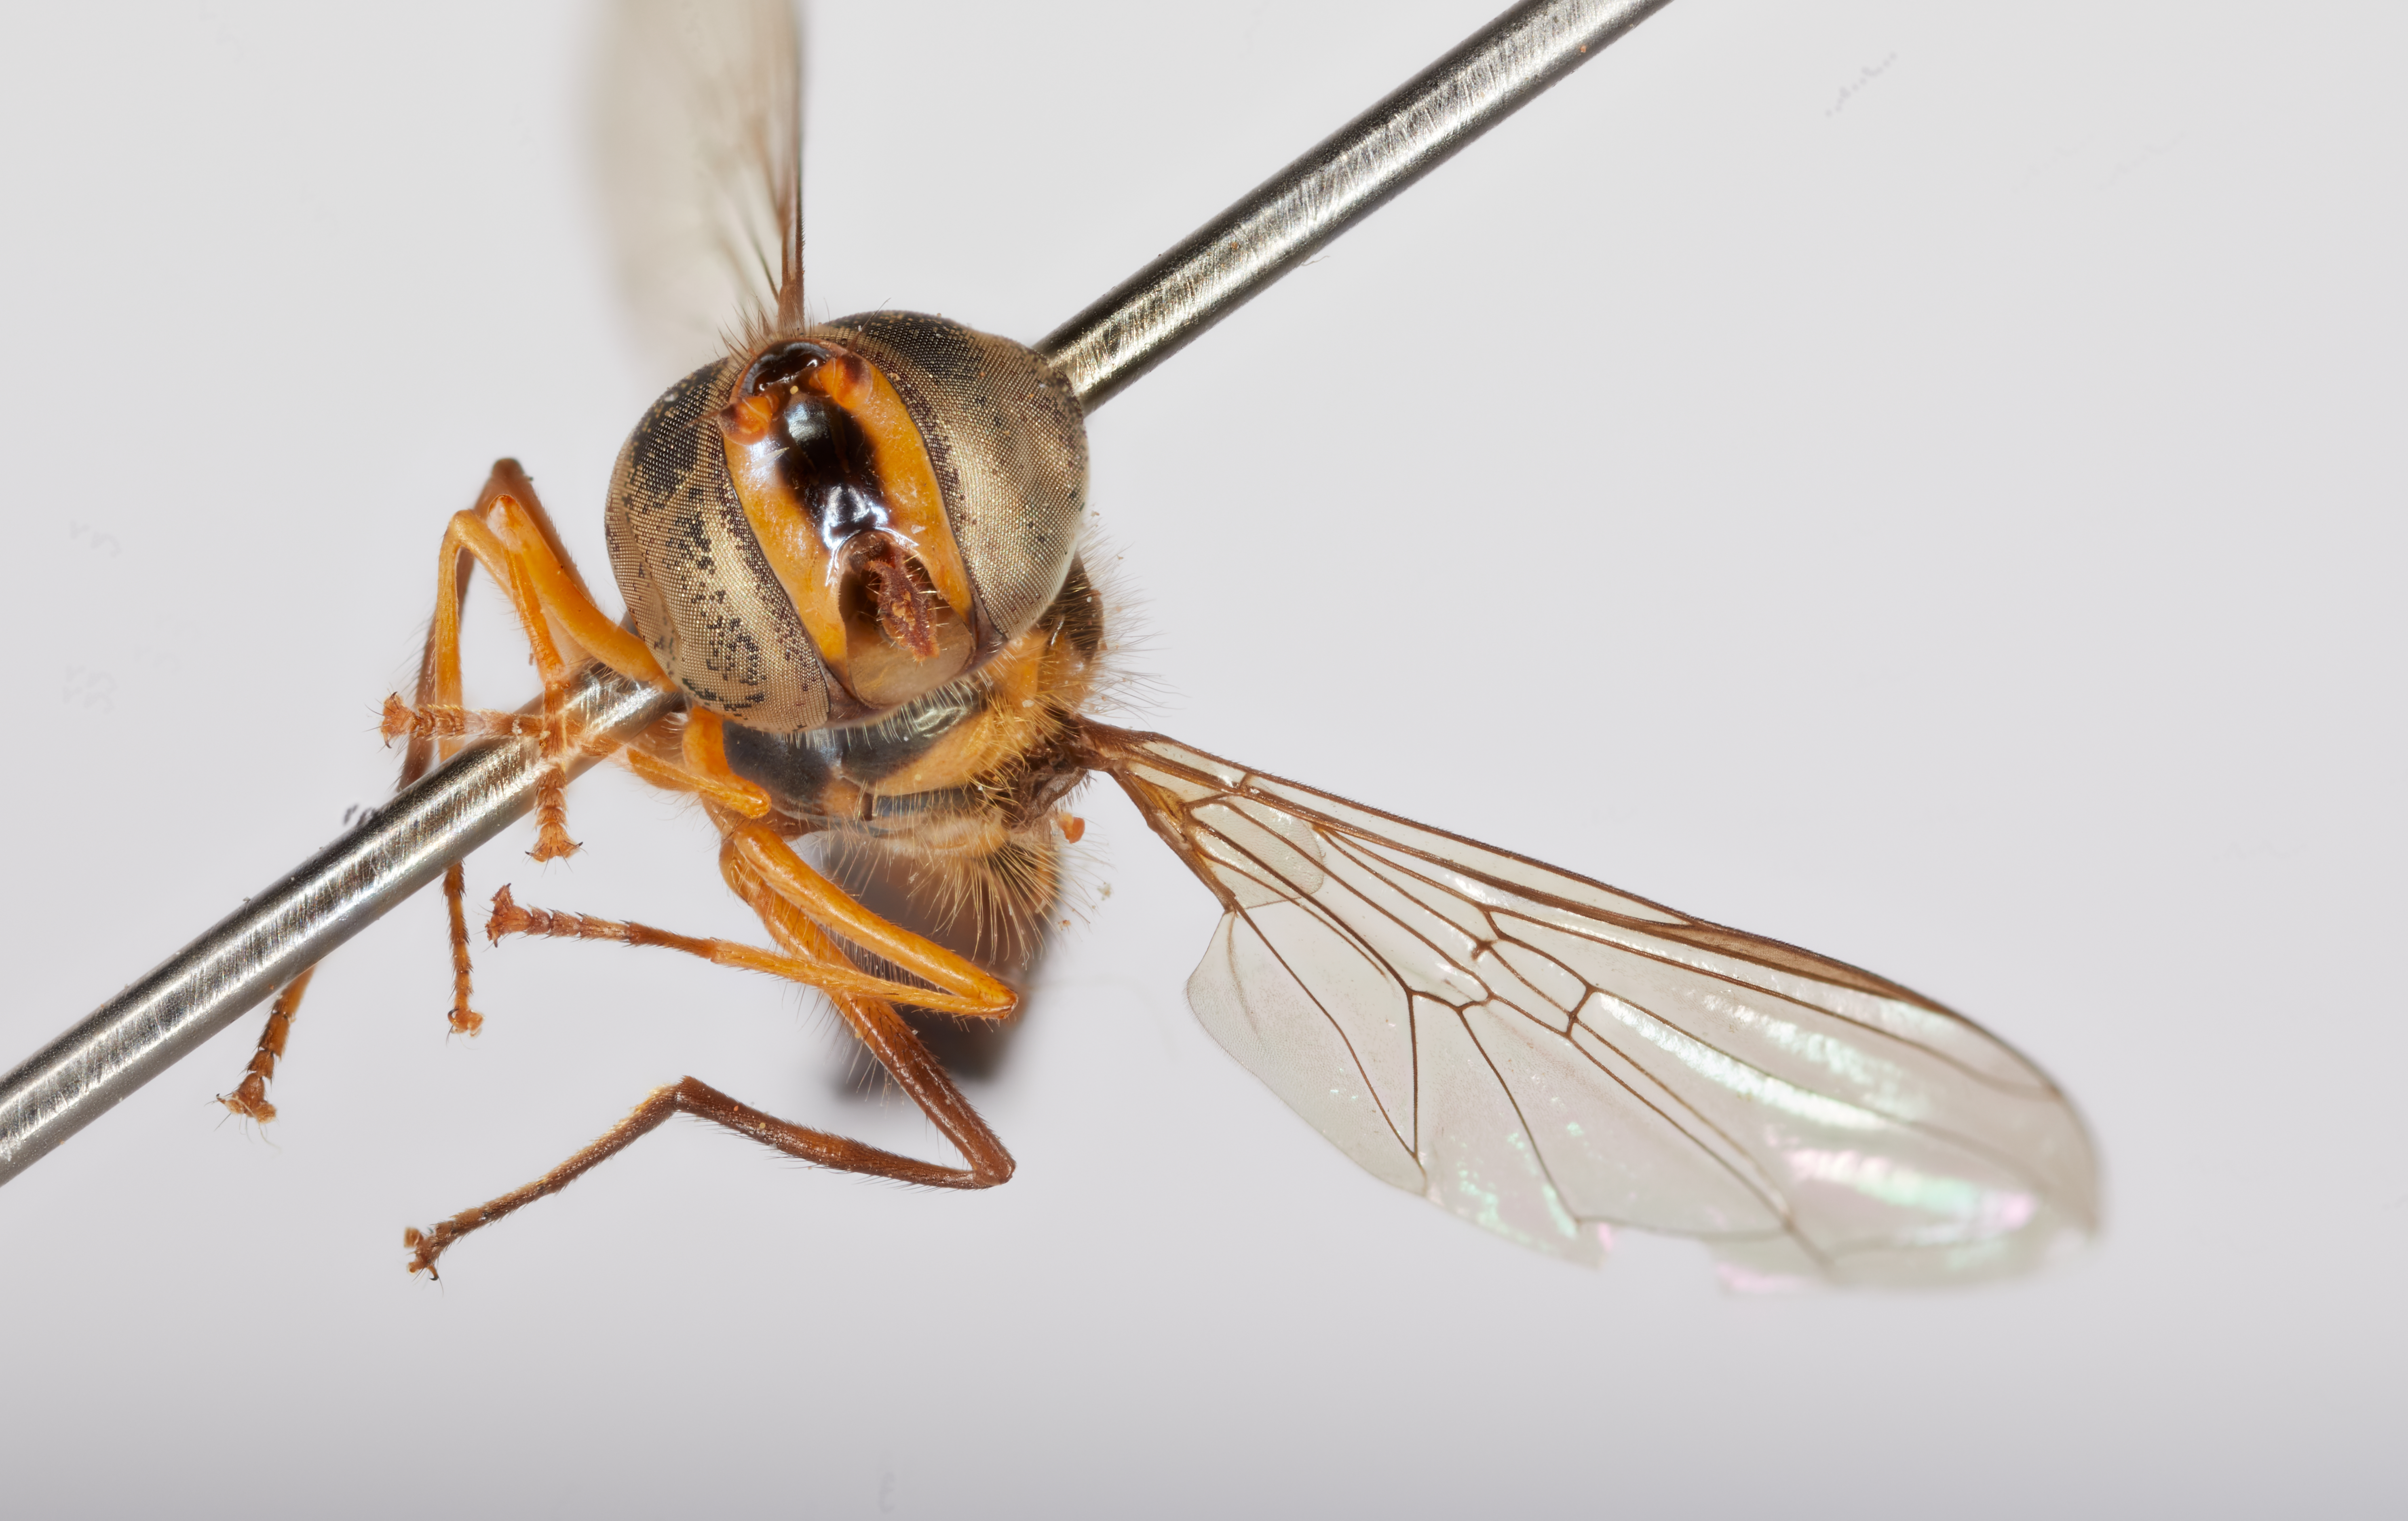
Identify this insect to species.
Allograpta dravida
